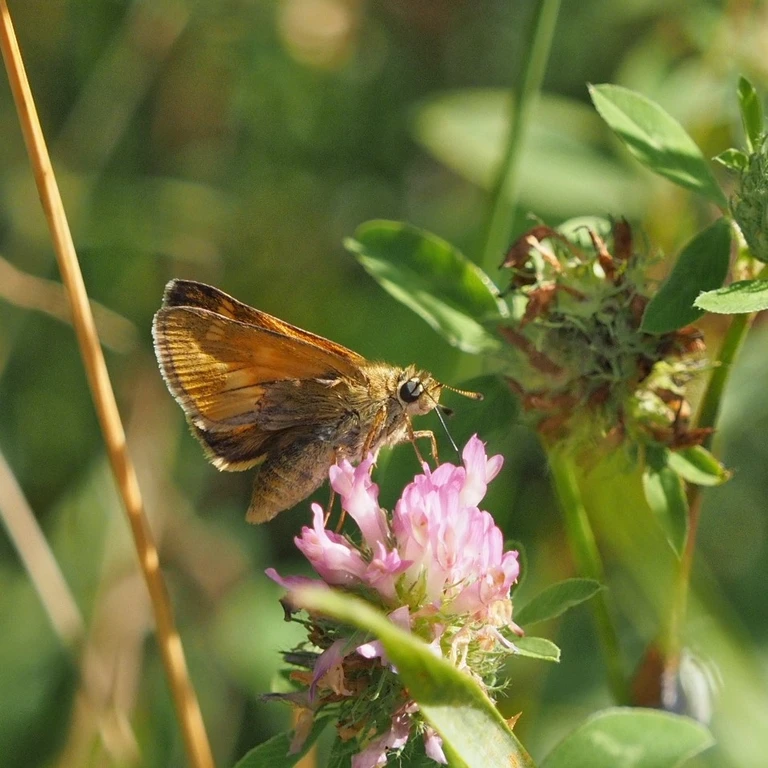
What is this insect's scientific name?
Ochlodes sylvanus (also Ochlodes venata)
